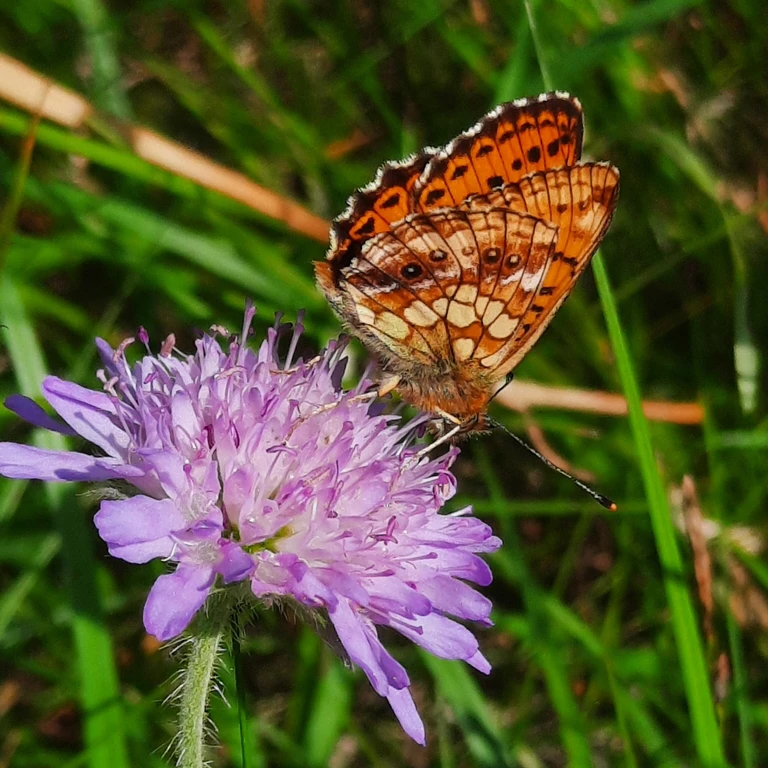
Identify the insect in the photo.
Brenthis ino
